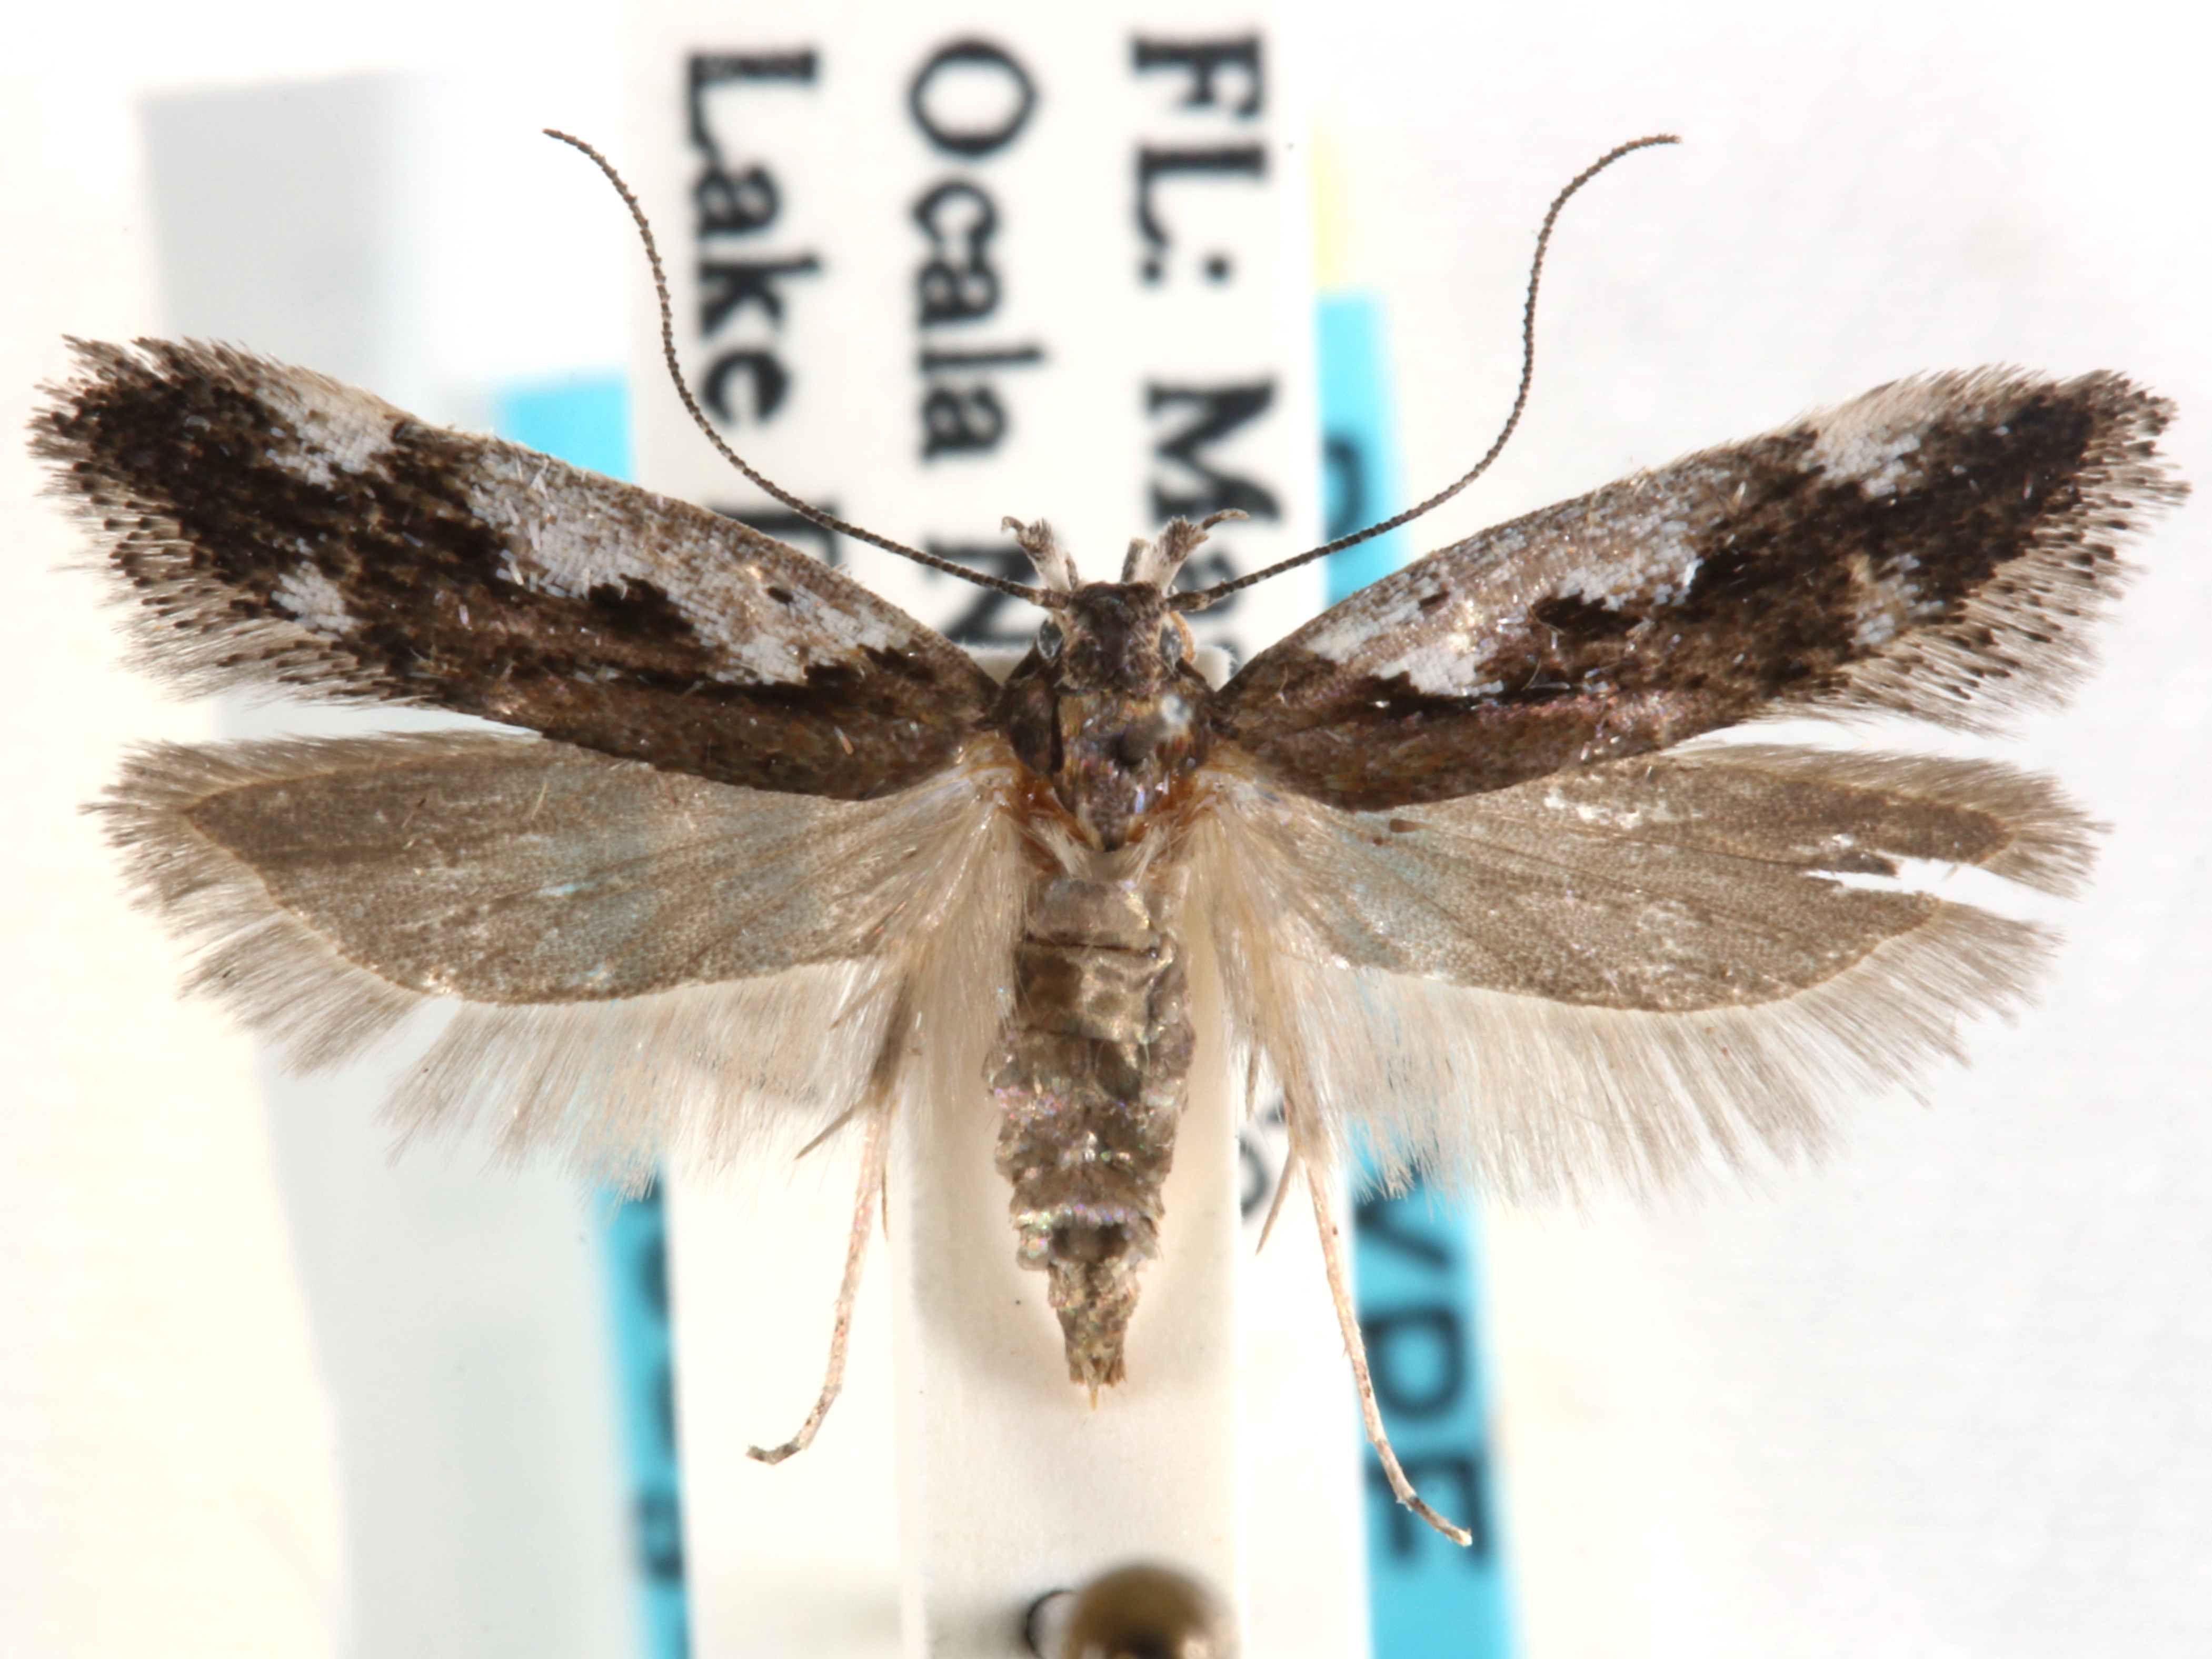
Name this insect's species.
Chionodes latro
